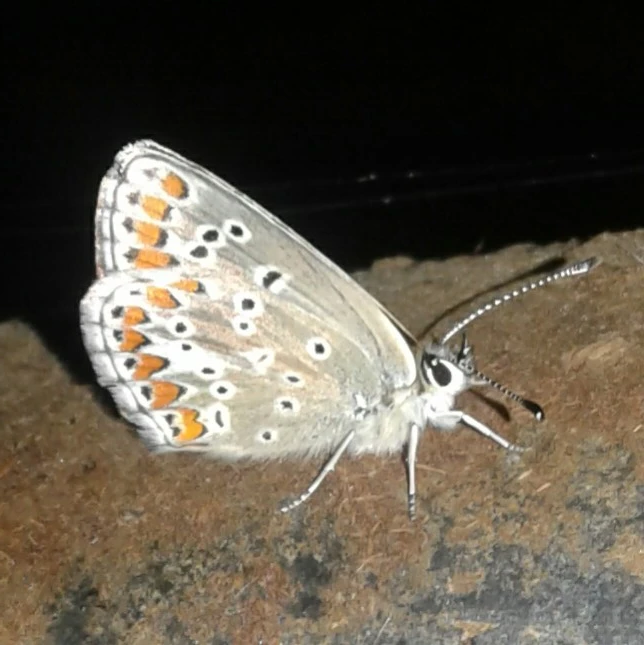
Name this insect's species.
Aricia agestis/artaxerxes
